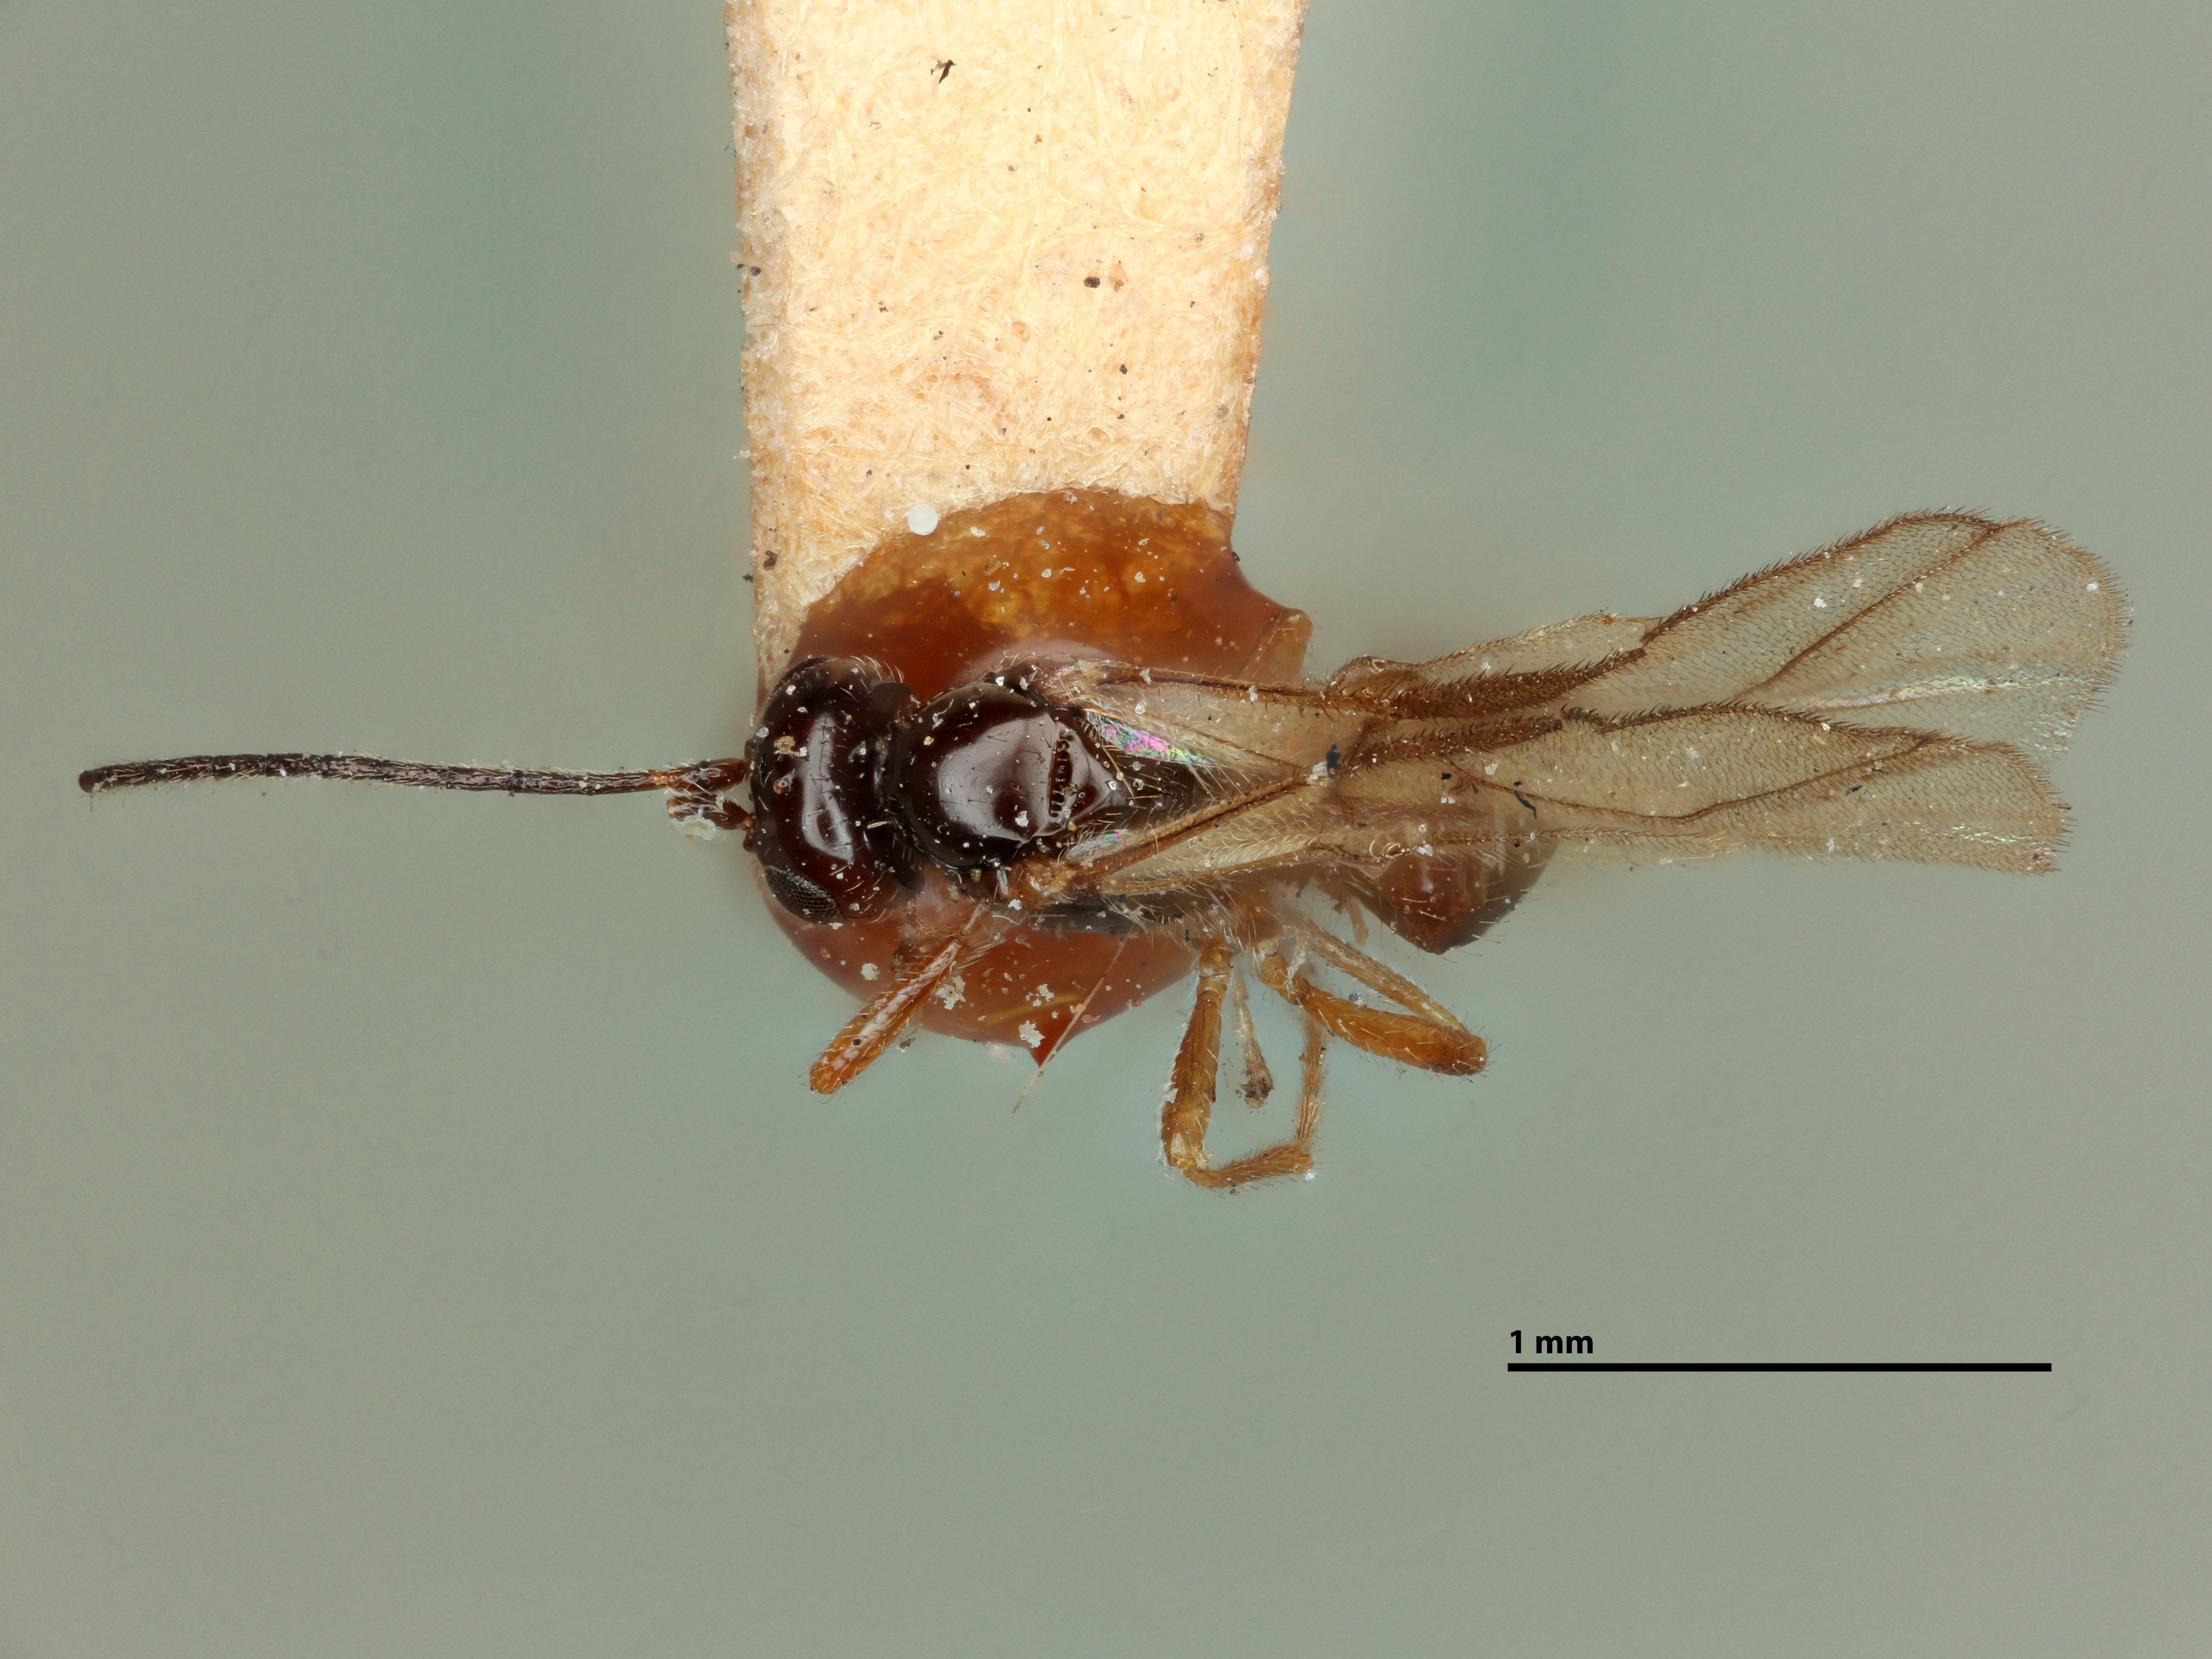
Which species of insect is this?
Aclisis montana
